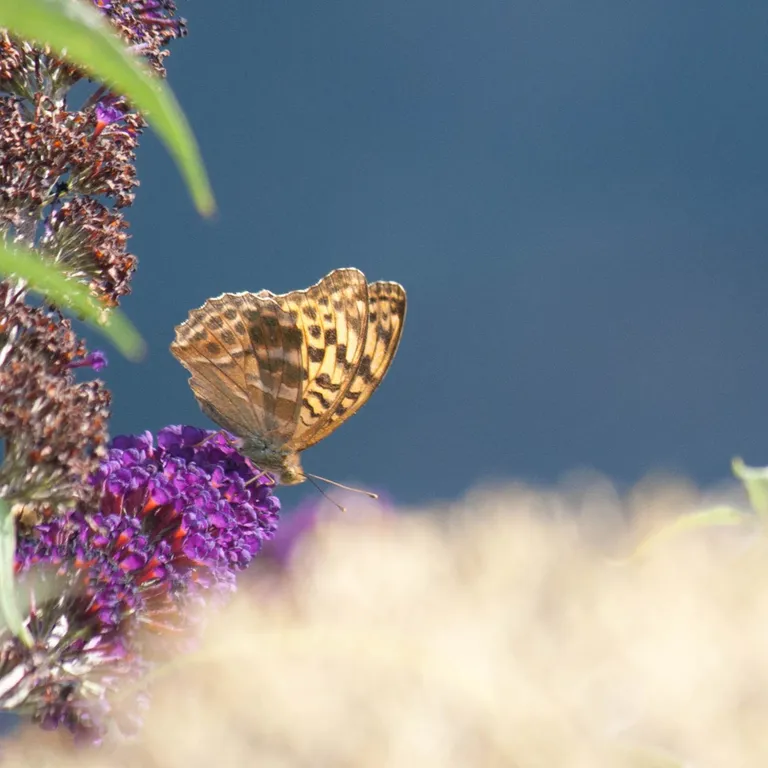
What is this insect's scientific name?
Argynnis paphia
